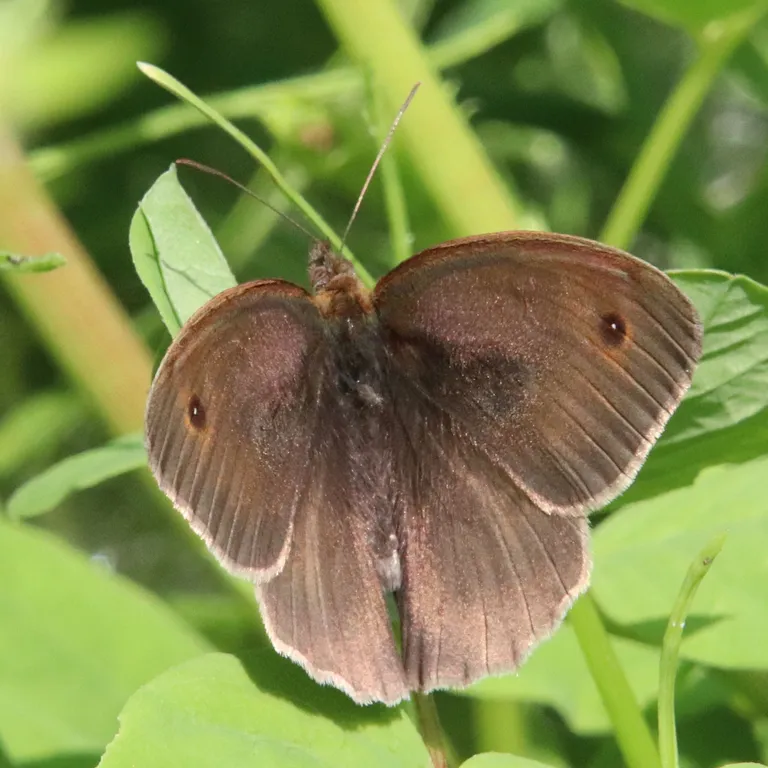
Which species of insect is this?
Maniola jurtina
